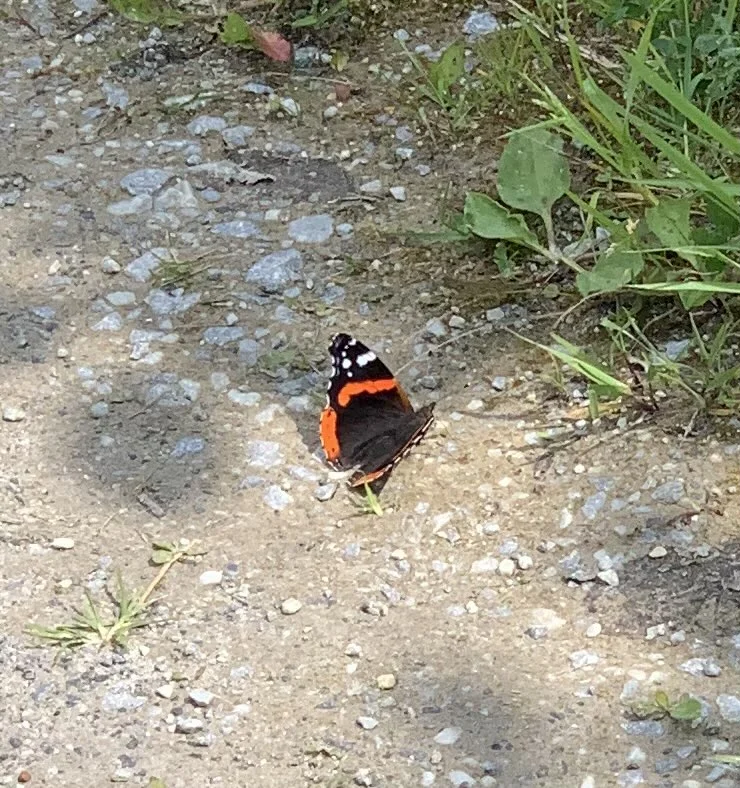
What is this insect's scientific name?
Vanessa atalanta
